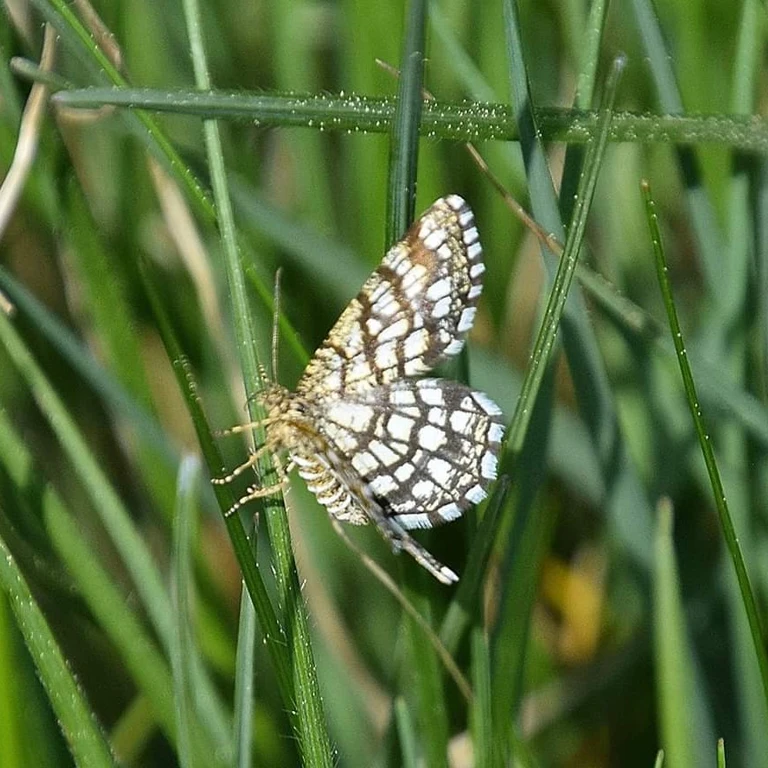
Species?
Chiasmia clathrata
